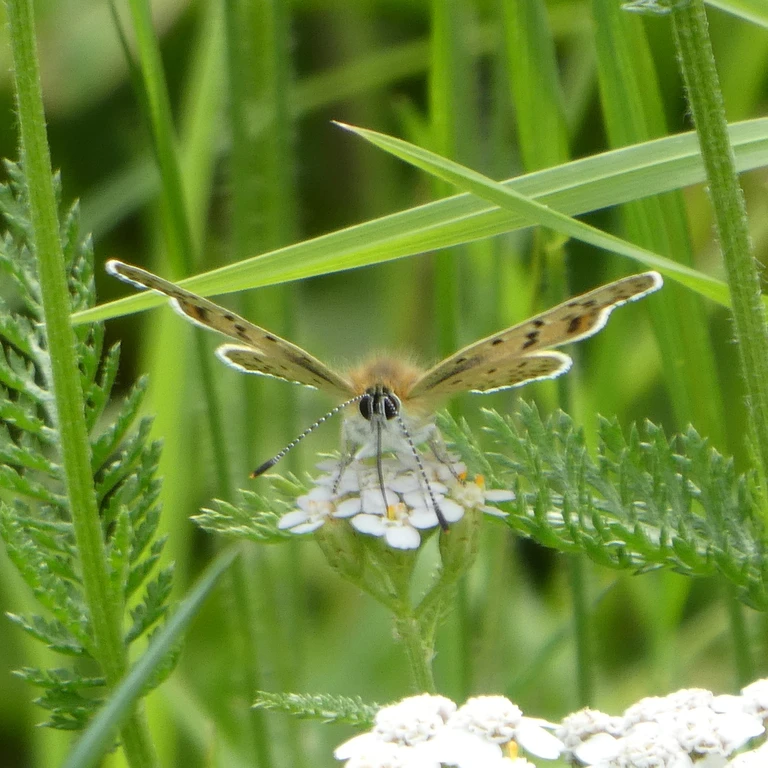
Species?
Lycaena tityrus (also Loweia tityrus)
